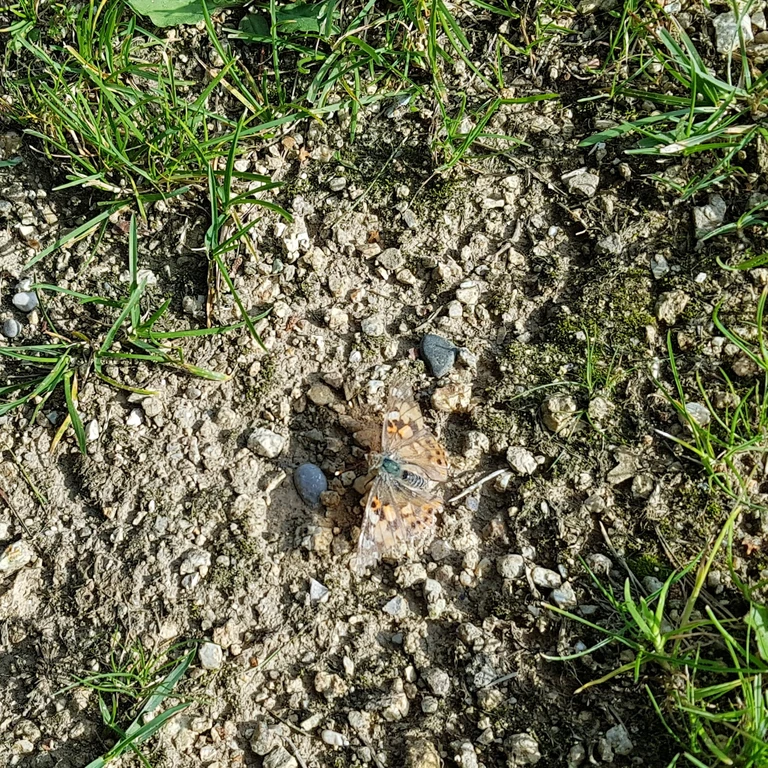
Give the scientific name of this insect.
Vanessa cardui
